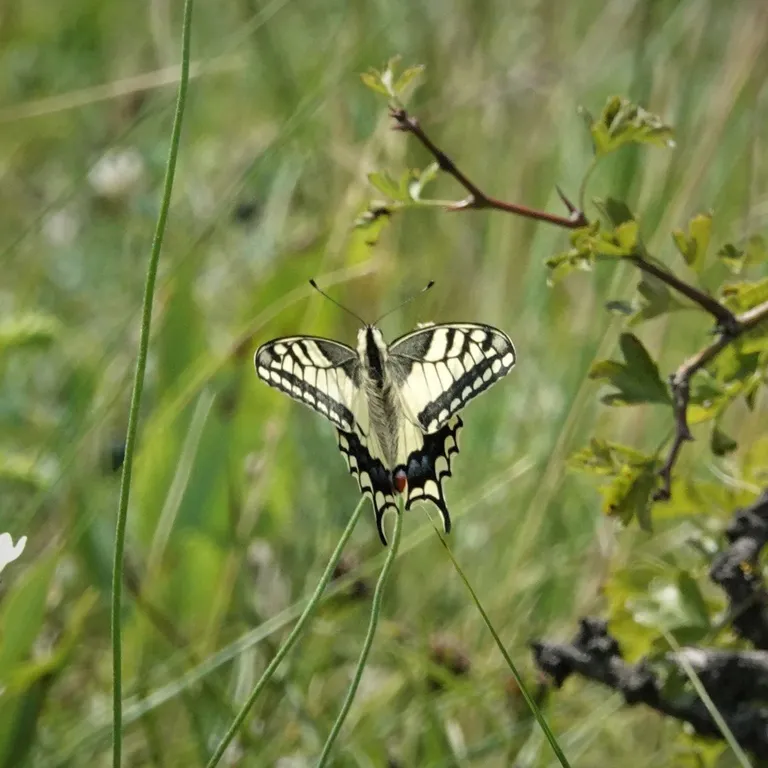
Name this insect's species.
Papilio machaon
